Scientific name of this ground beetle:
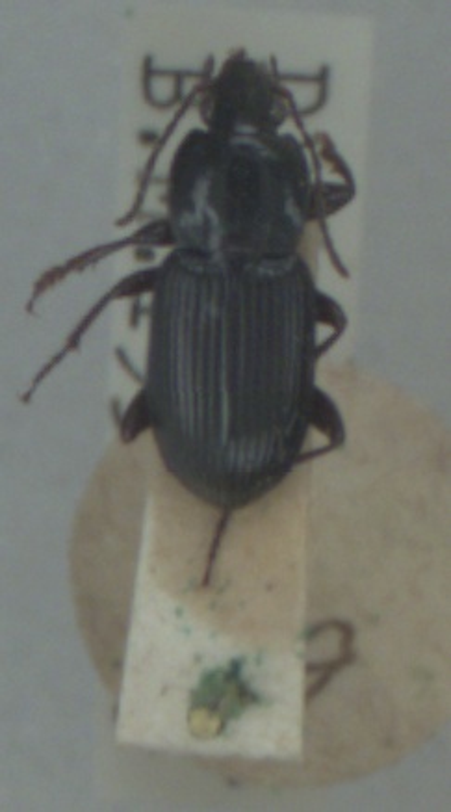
Pterostichus vernalis
